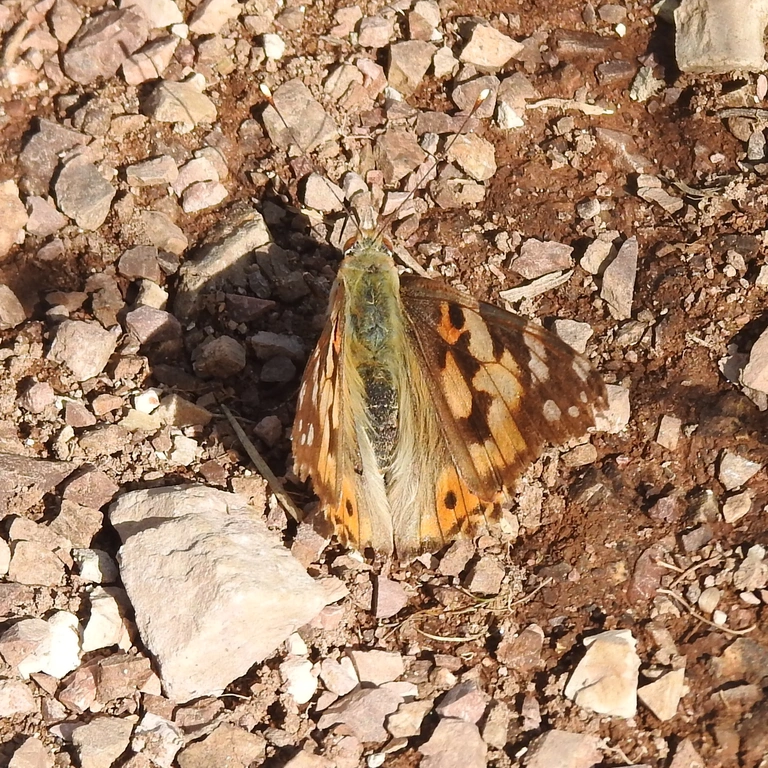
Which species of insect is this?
Vanessa cardui
